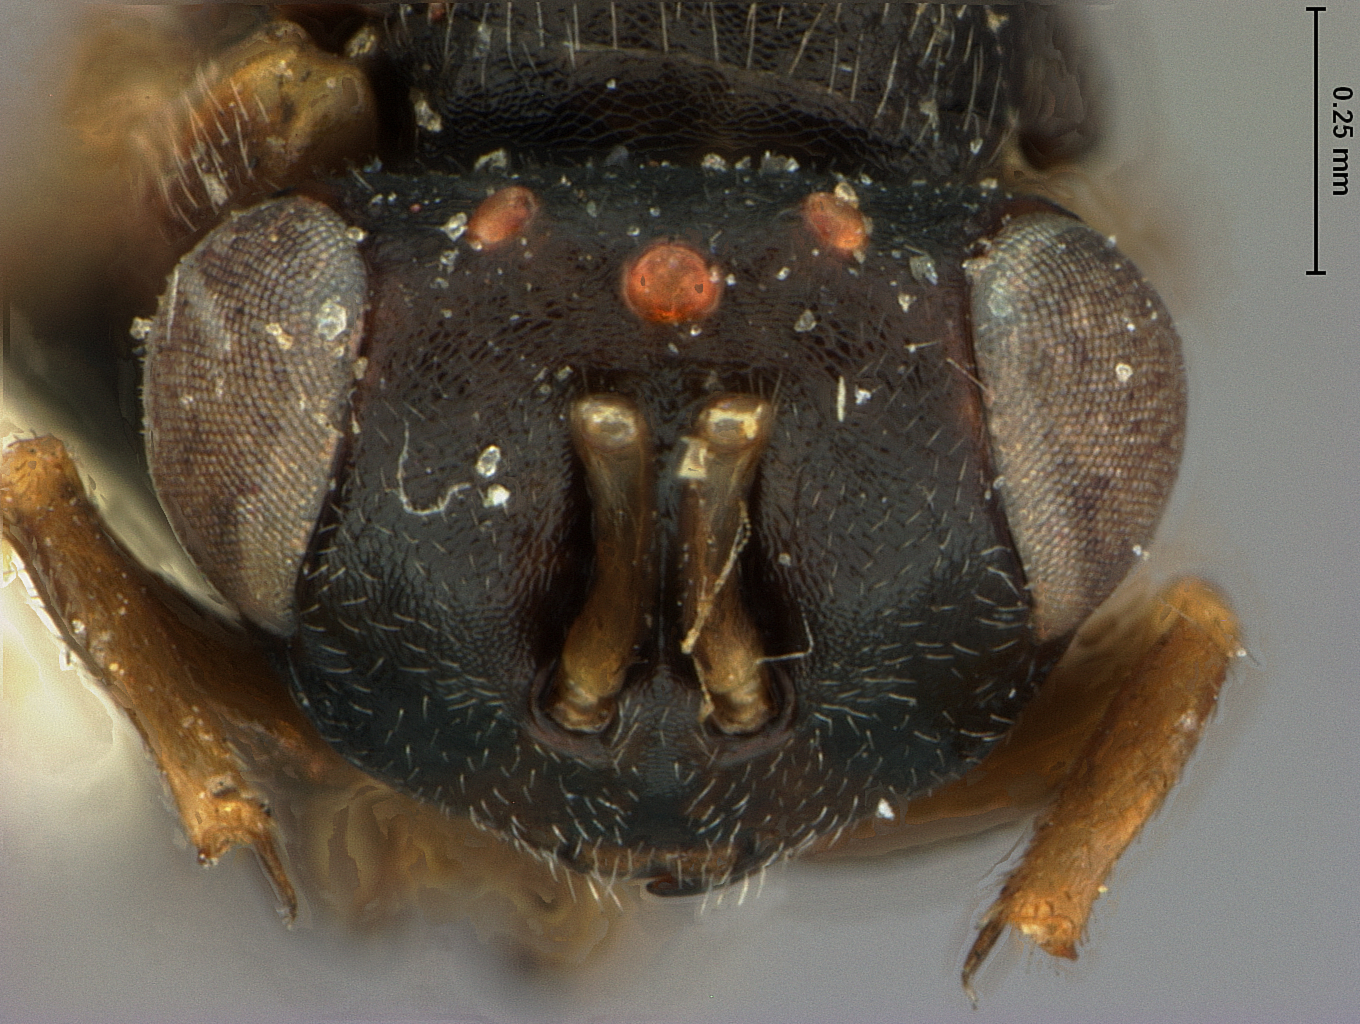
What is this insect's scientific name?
Tanaostigmodes tychii
